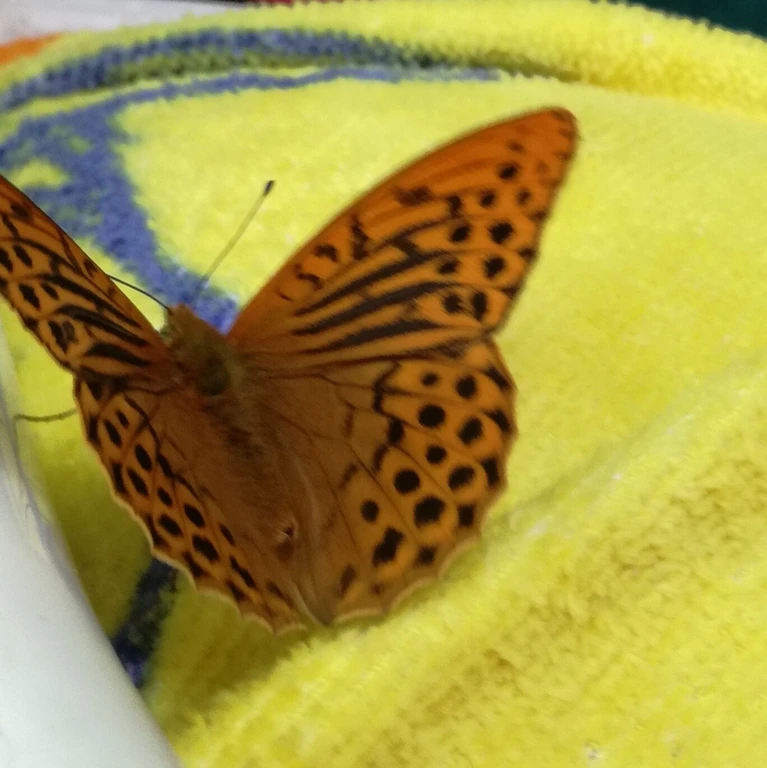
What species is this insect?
Argynnis paphia
